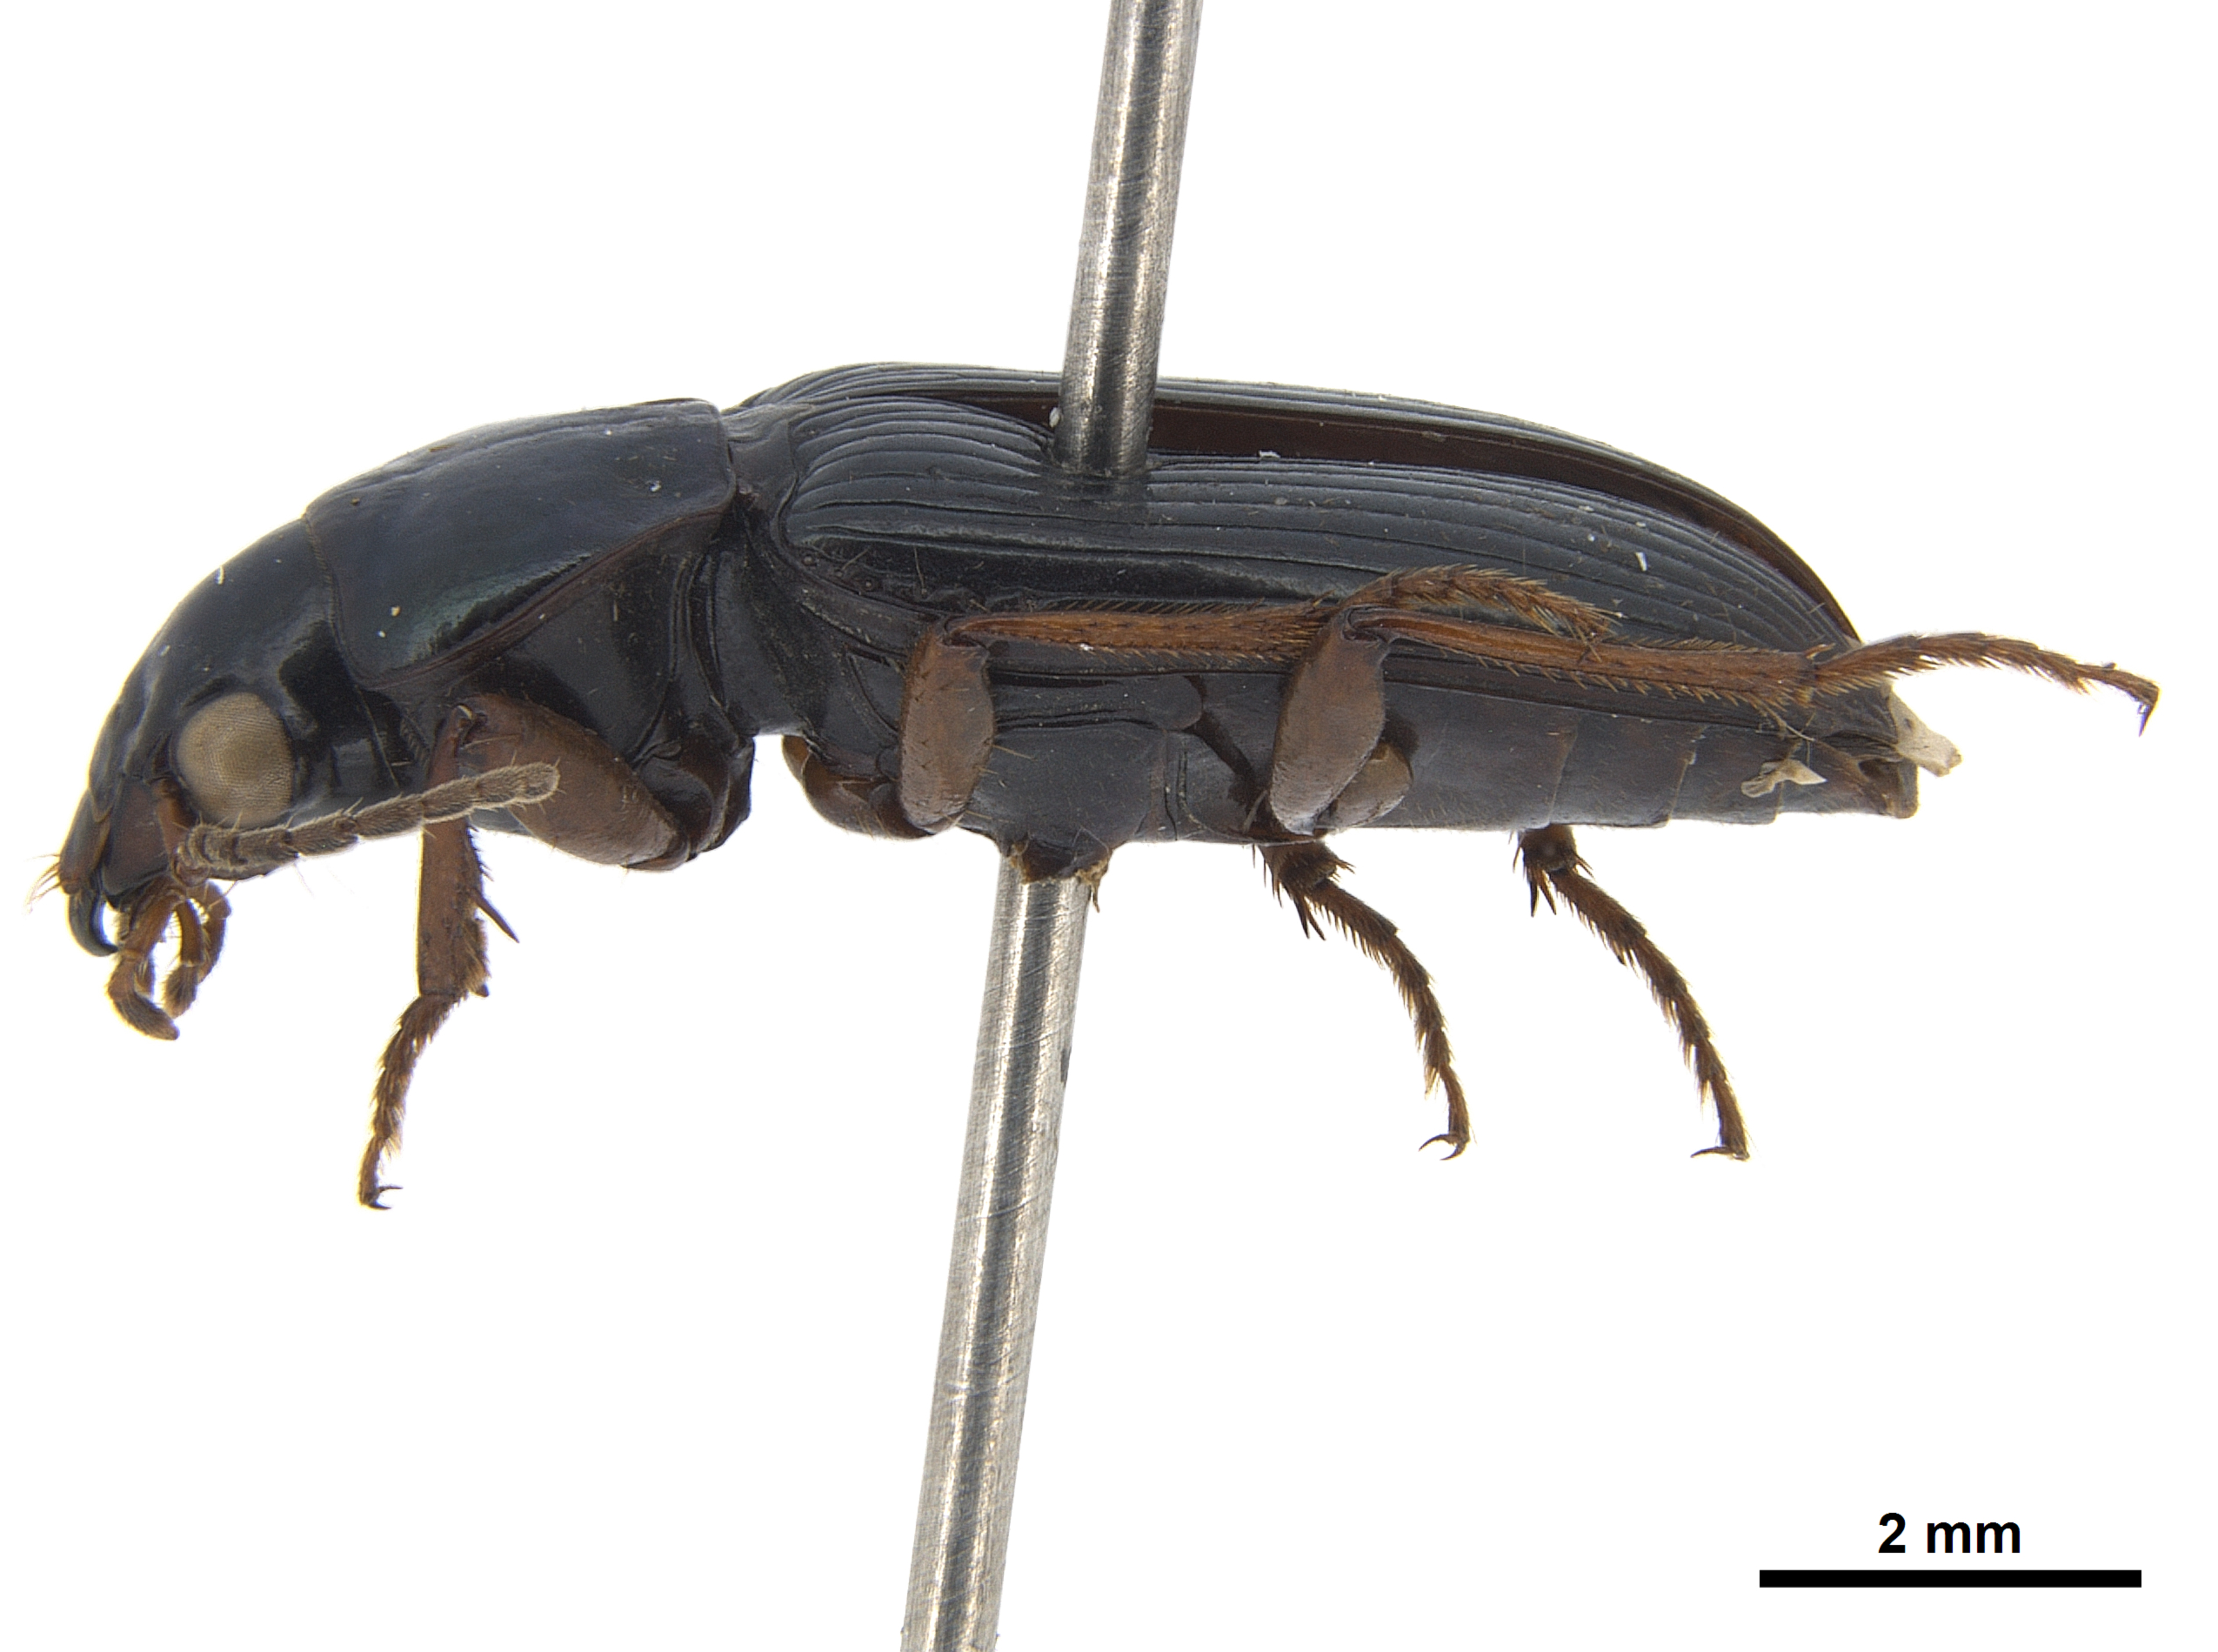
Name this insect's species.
Trichopselaphus minor
